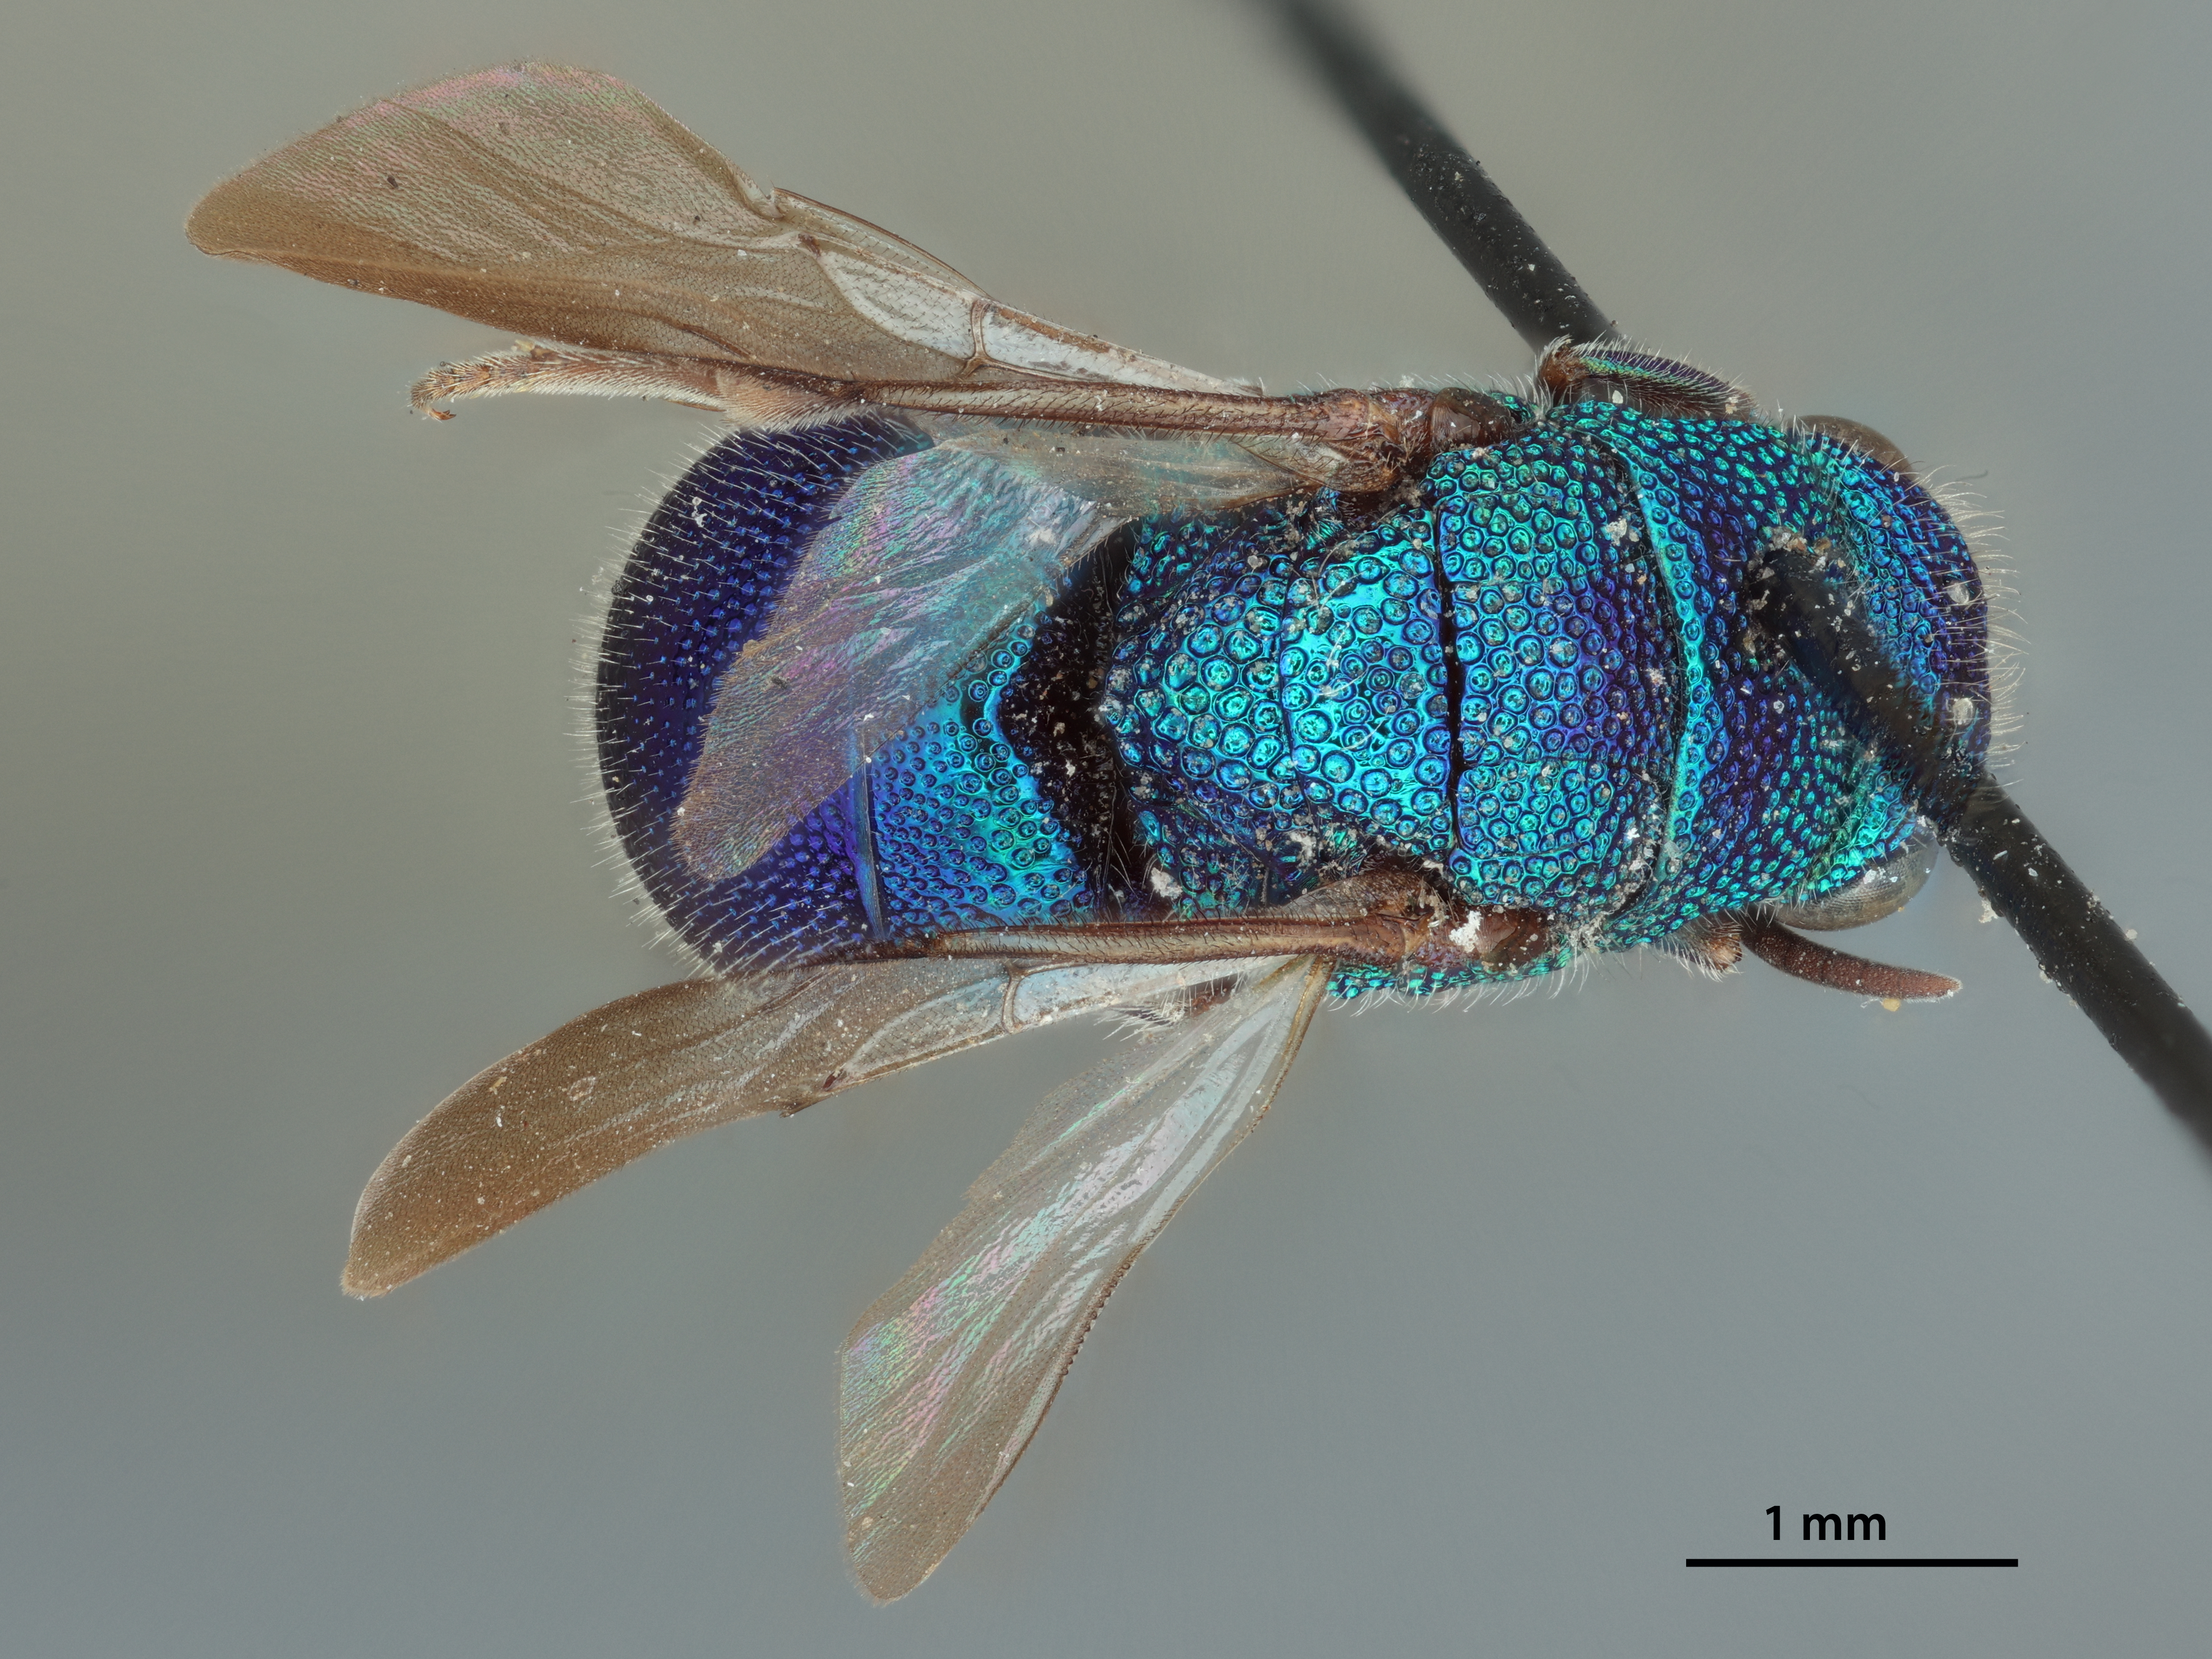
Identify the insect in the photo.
Hedychrum stantoni
